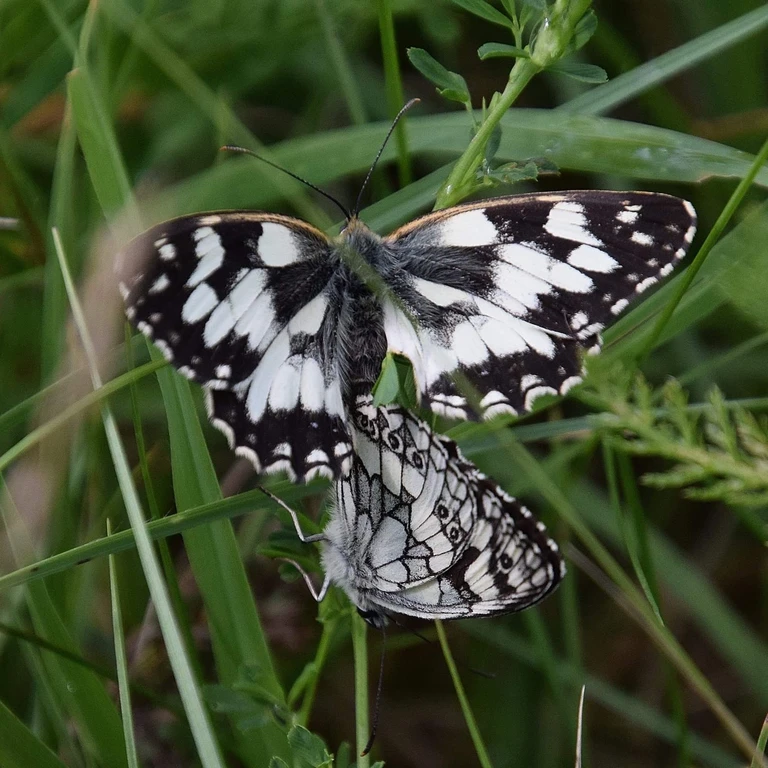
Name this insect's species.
Melanargia galathea
